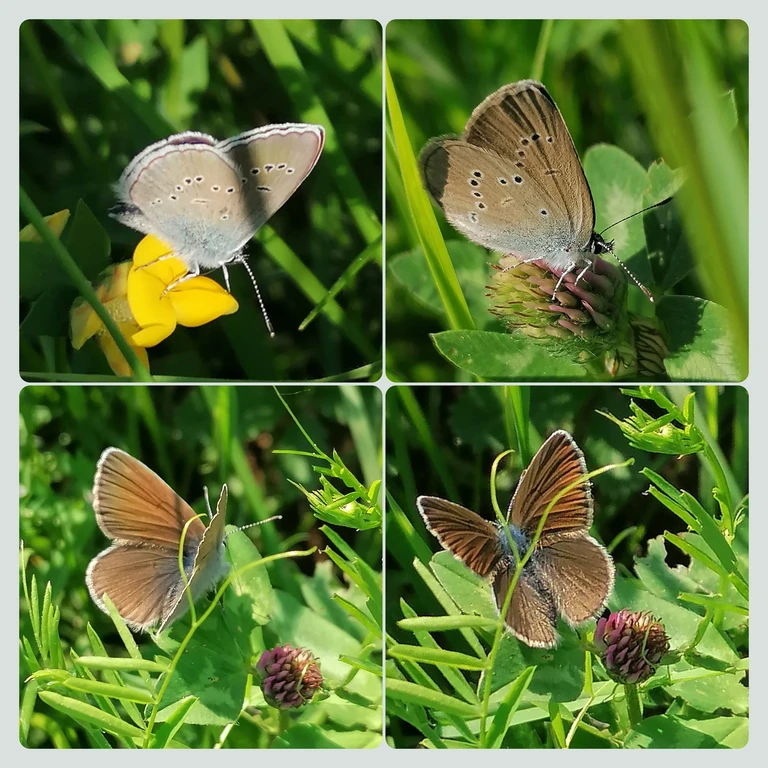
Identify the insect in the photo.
Cyaniris semiargus
